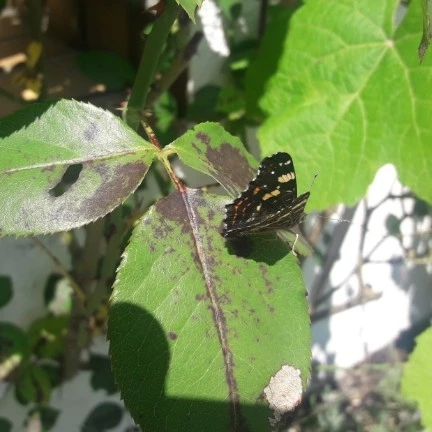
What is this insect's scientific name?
Araschnia levana
